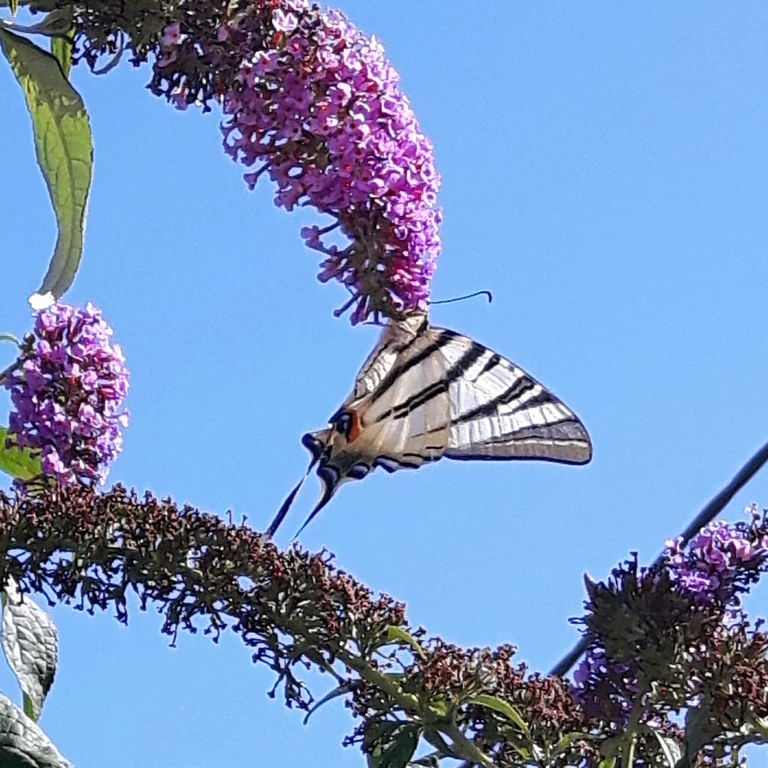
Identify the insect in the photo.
Iphiclides podalirius
